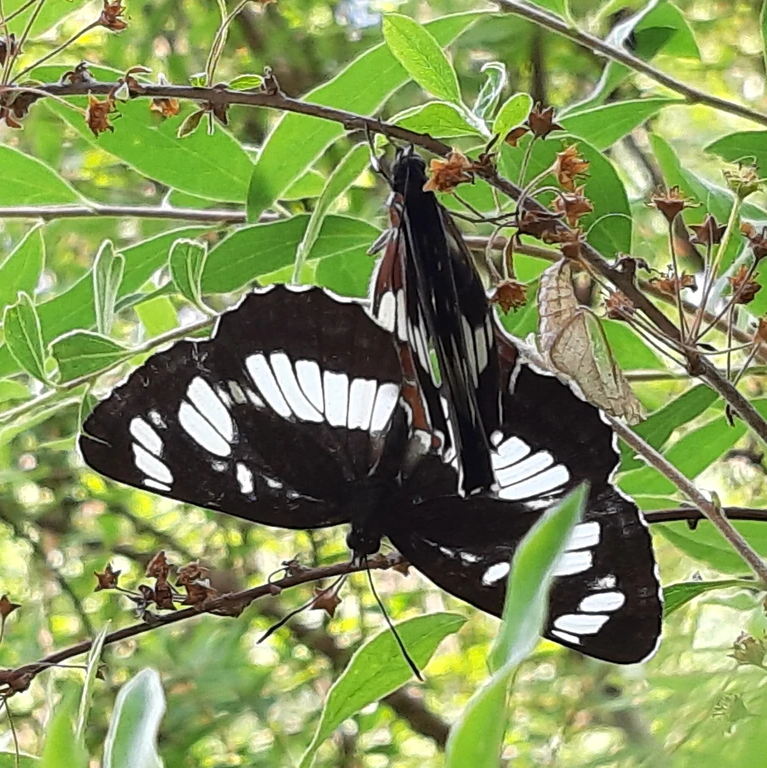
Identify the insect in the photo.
Neptis rivularis
